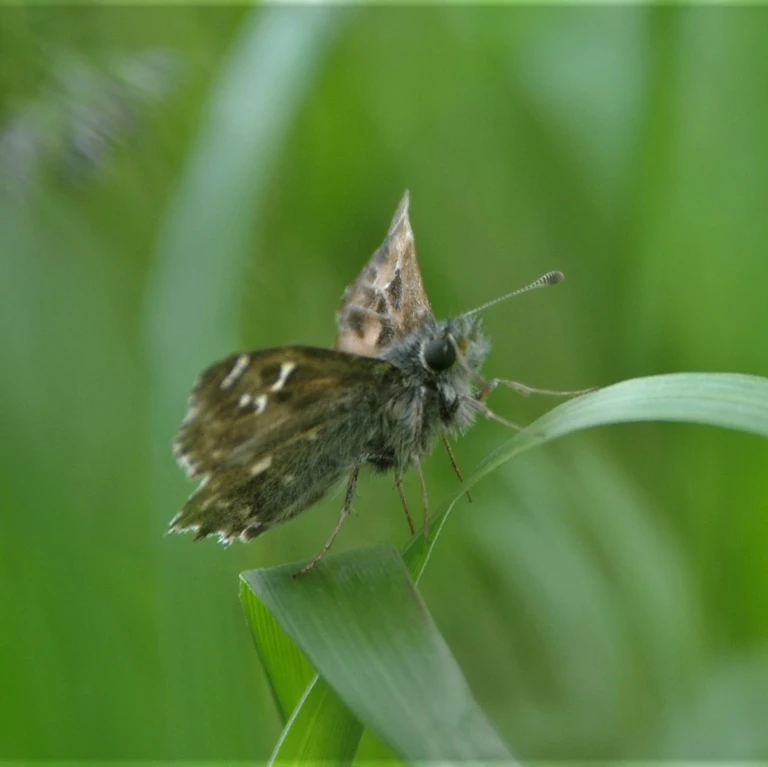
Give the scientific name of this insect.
Carcharodus alceae
